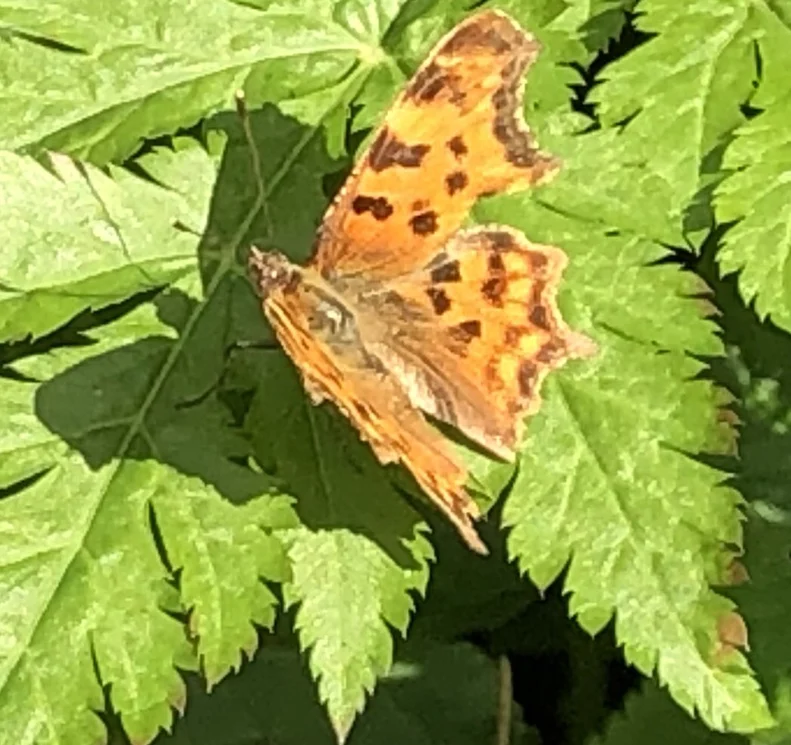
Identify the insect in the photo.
Polygonia c-album
